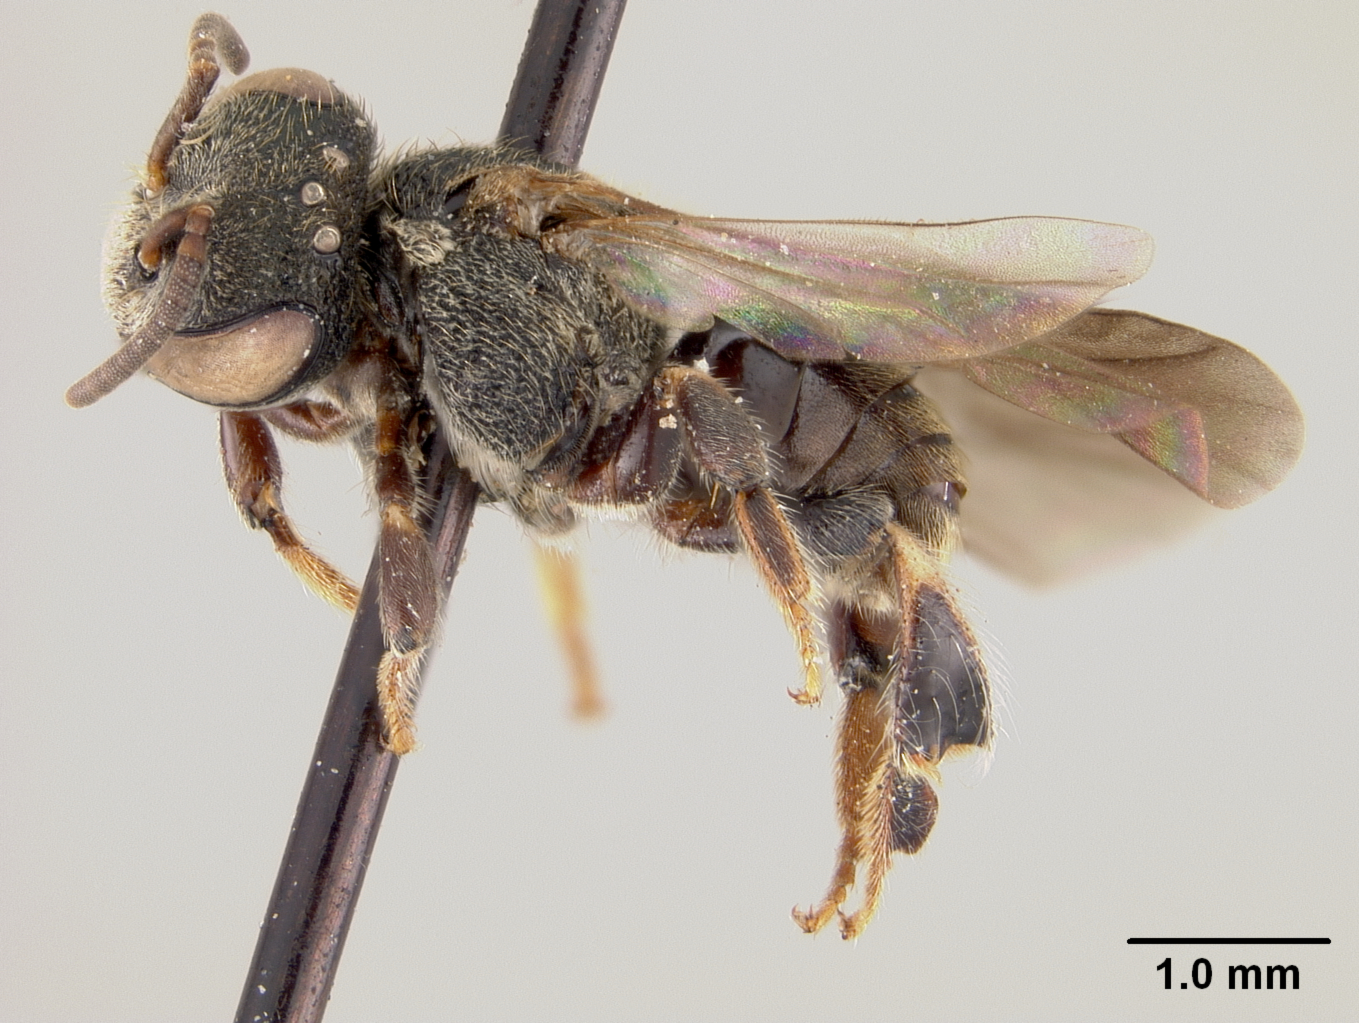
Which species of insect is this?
Trigona testaccicornis
